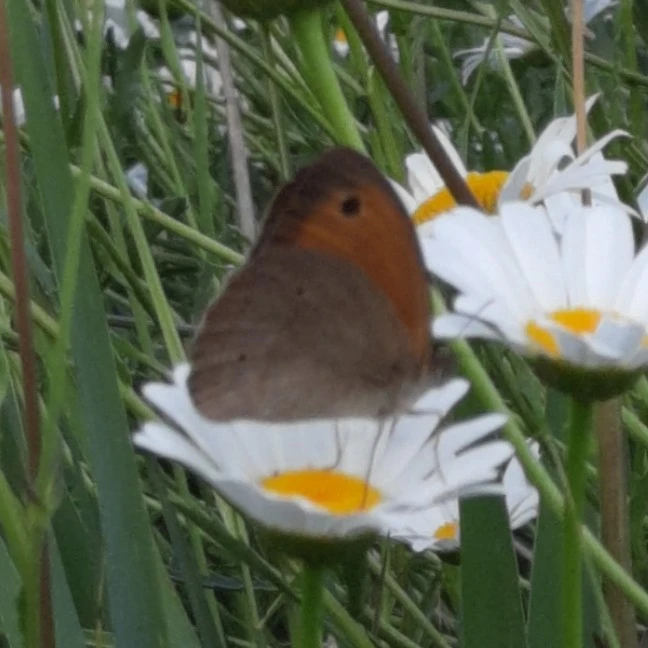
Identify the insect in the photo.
Maniola jurtina
